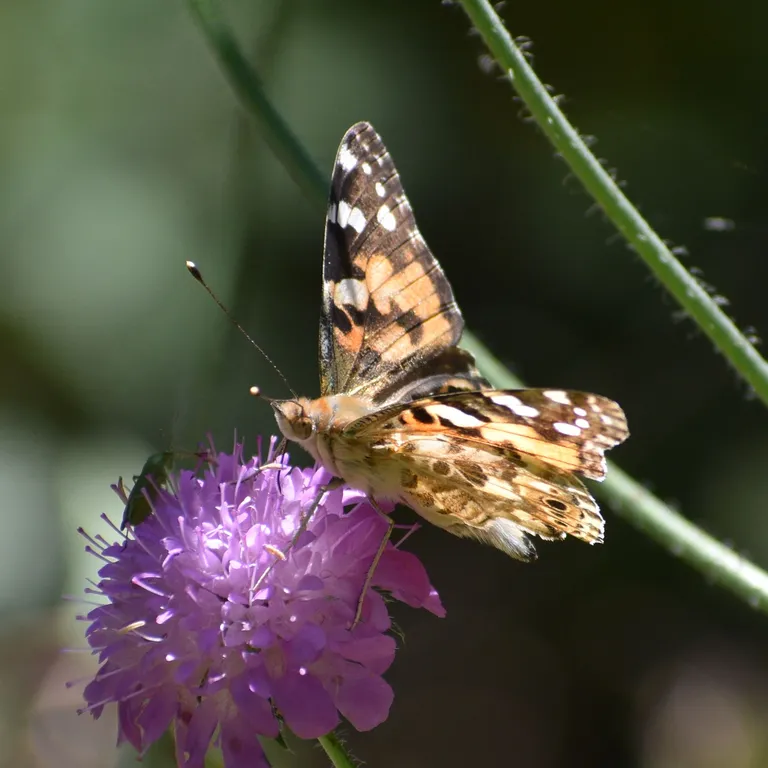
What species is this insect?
Vanessa cardui
